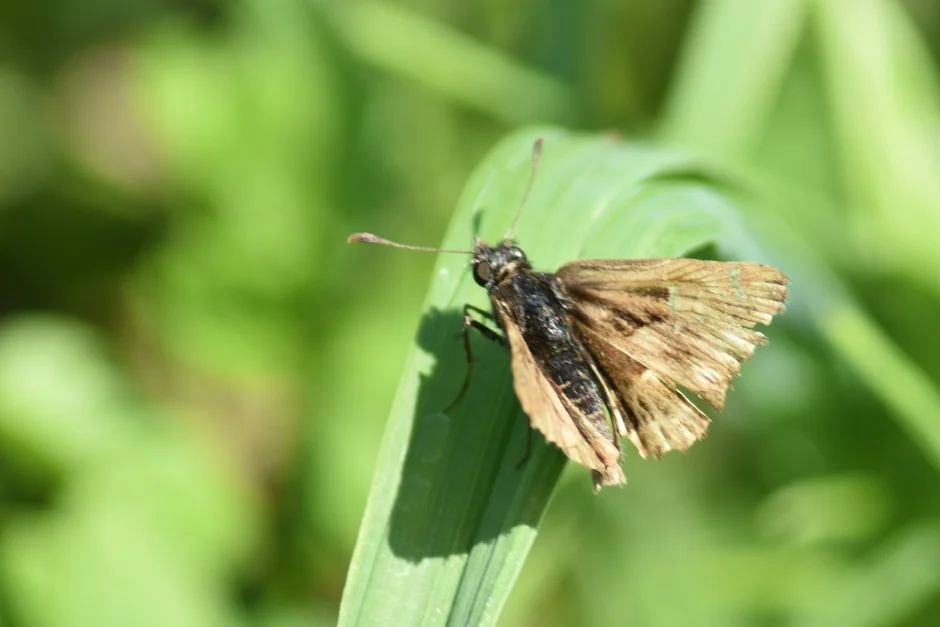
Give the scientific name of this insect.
Carcharodus alceae
